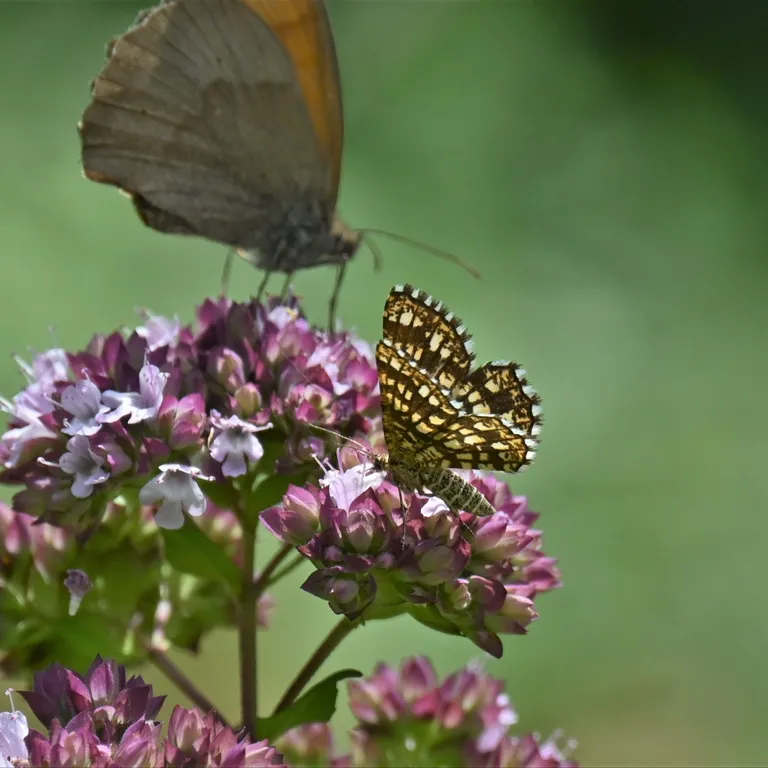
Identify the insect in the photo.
Chiasmia clathrata
